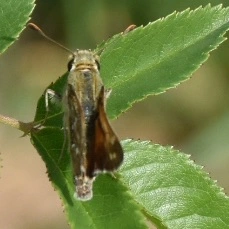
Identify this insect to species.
Hesperia comma
